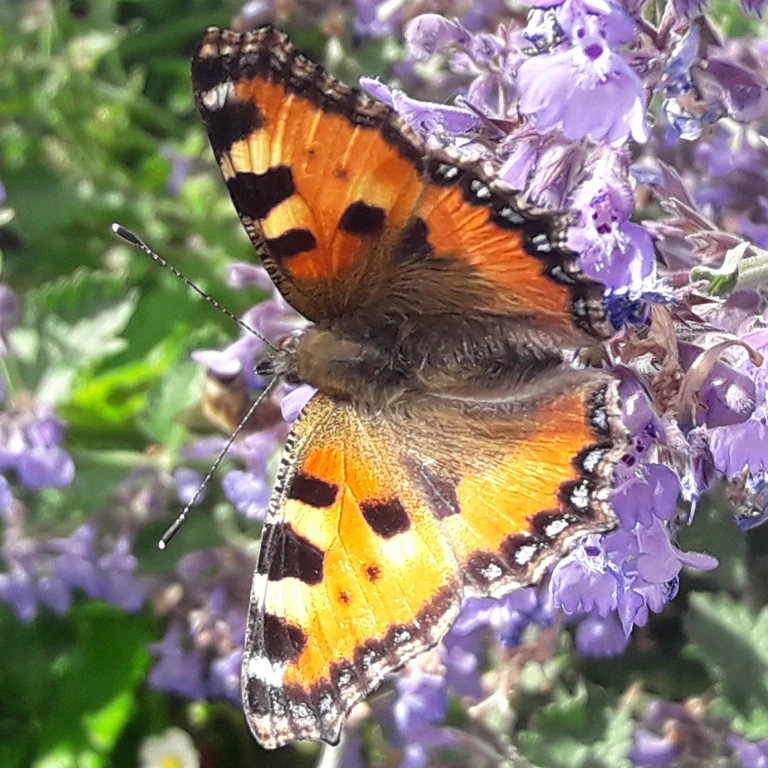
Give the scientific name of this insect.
Aglais urticae
